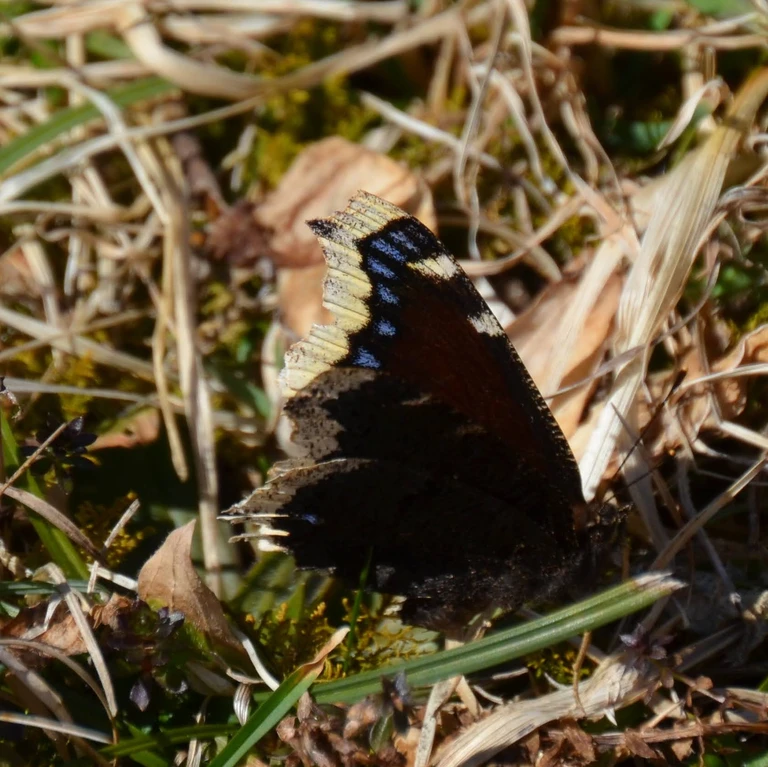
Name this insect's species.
Nymphalis antiopa
